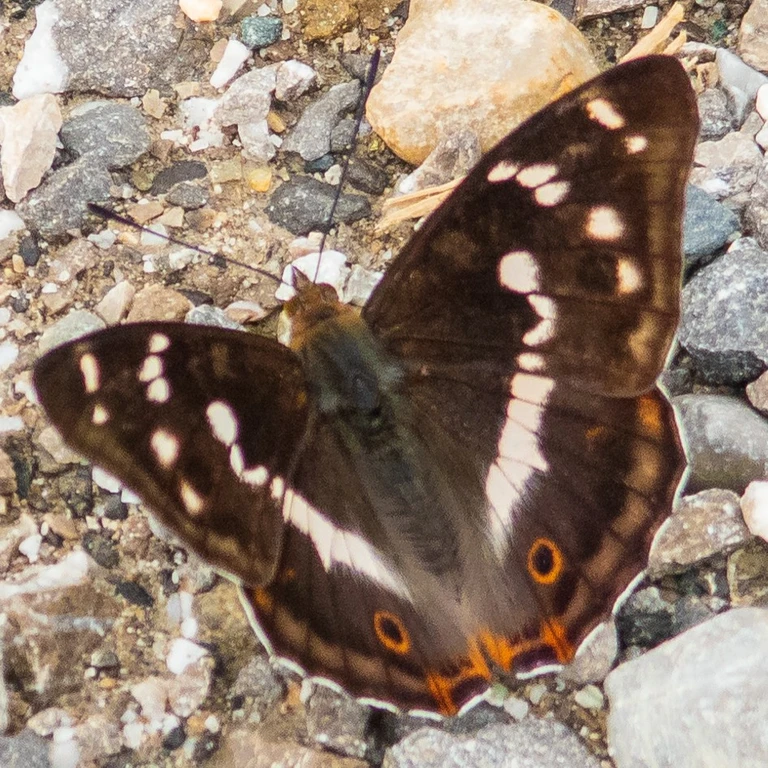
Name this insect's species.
Apatura iris
